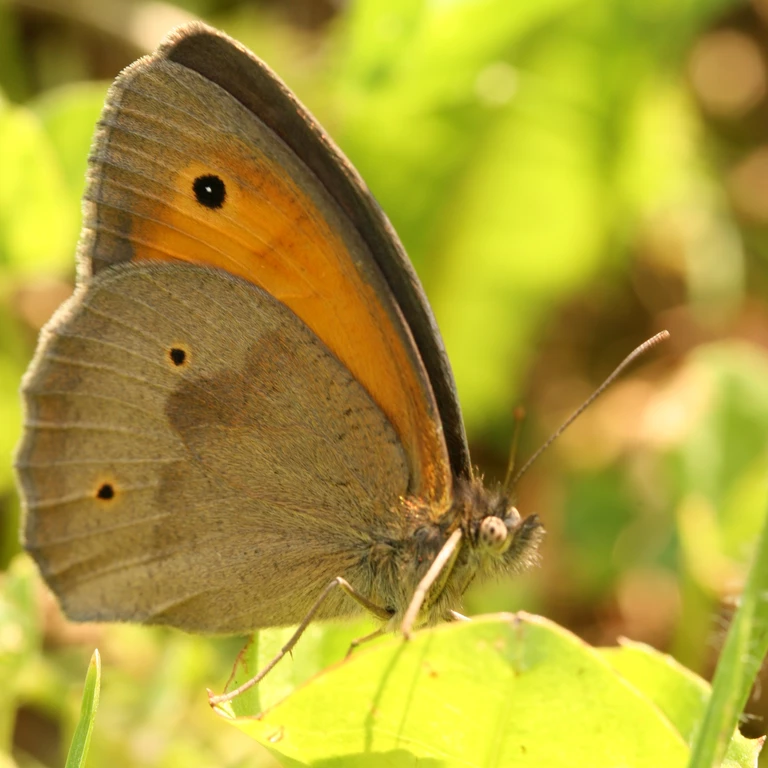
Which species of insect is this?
Maniola jurtina
